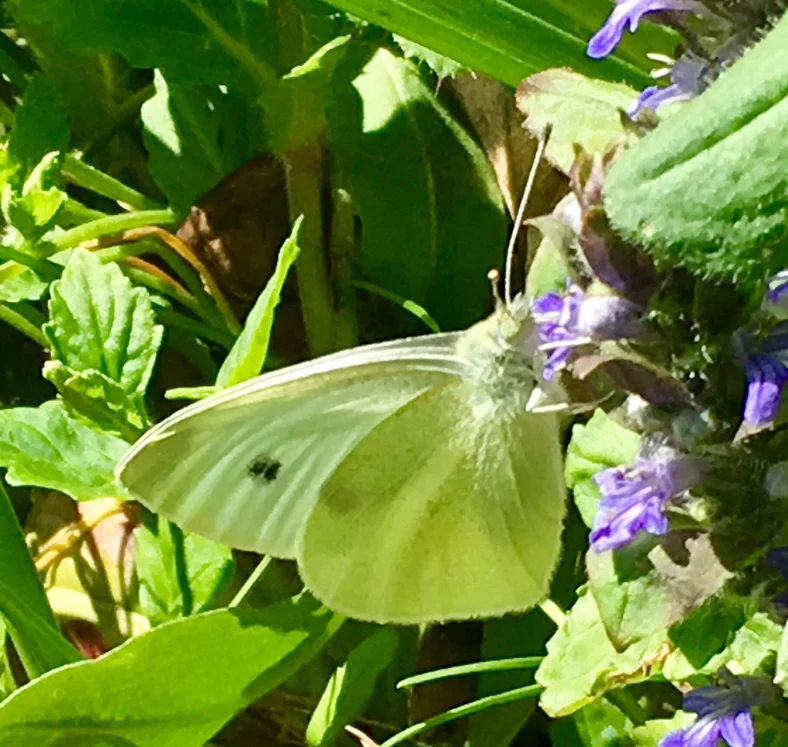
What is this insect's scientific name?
Pieris rapae
